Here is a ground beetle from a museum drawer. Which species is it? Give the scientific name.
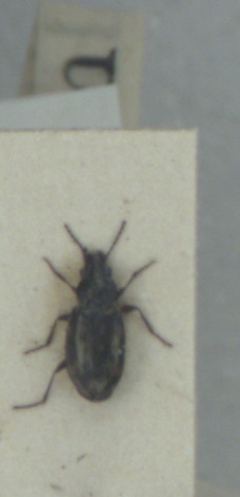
Bembidion obliquum
